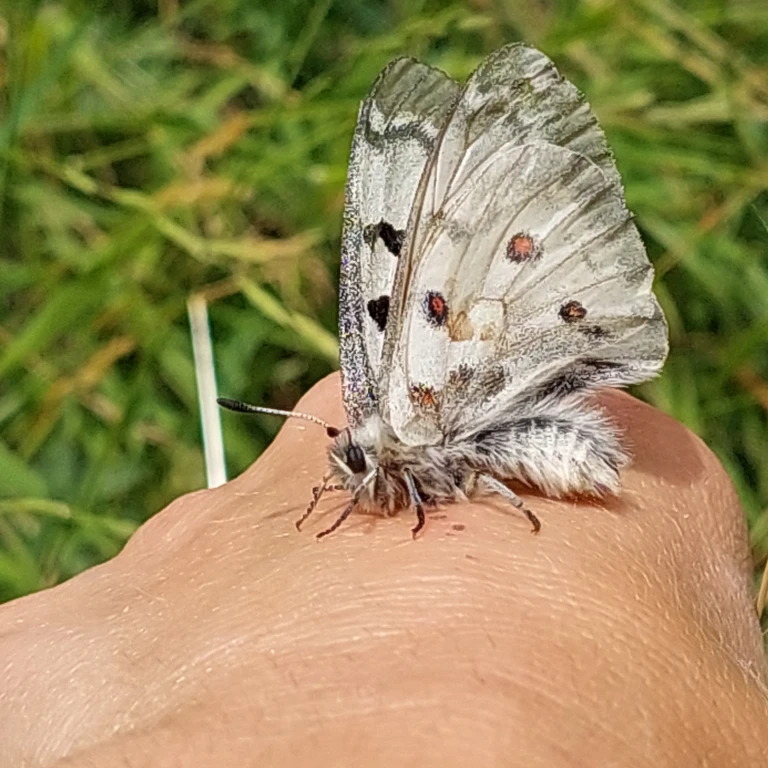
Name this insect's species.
Parnassius apollo
